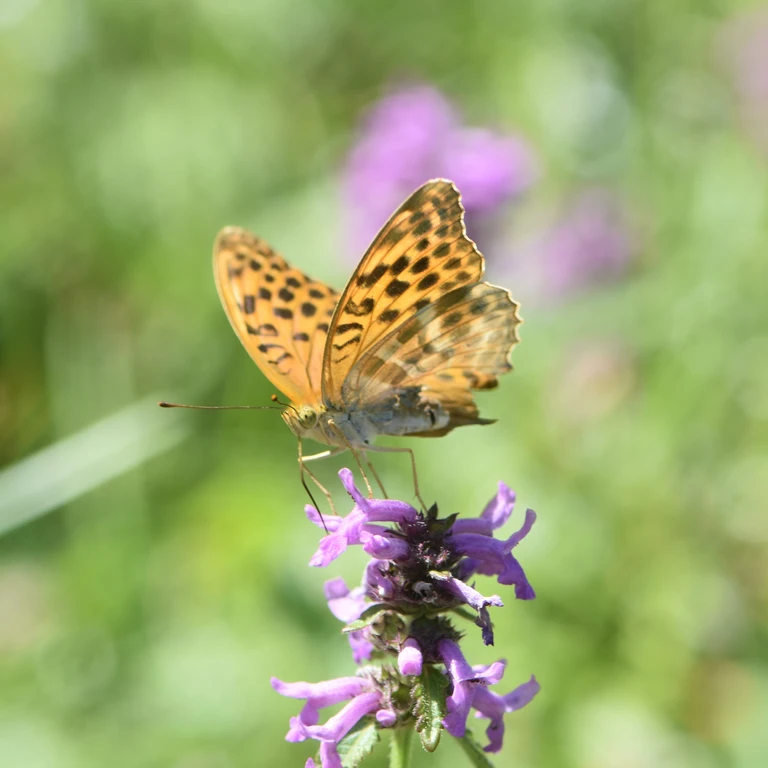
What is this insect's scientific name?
Argynnis paphia
